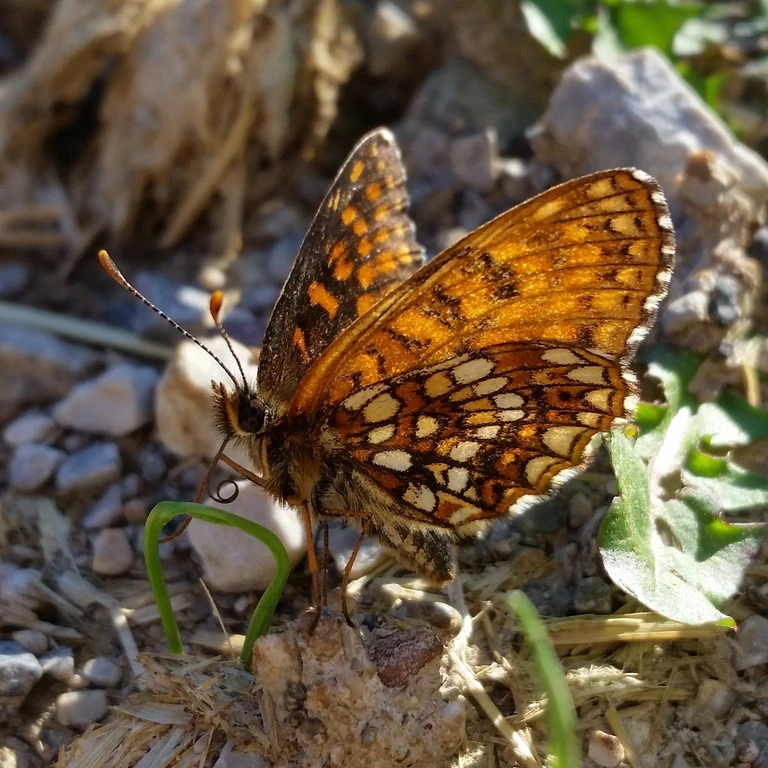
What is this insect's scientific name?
Melitaea diamina
